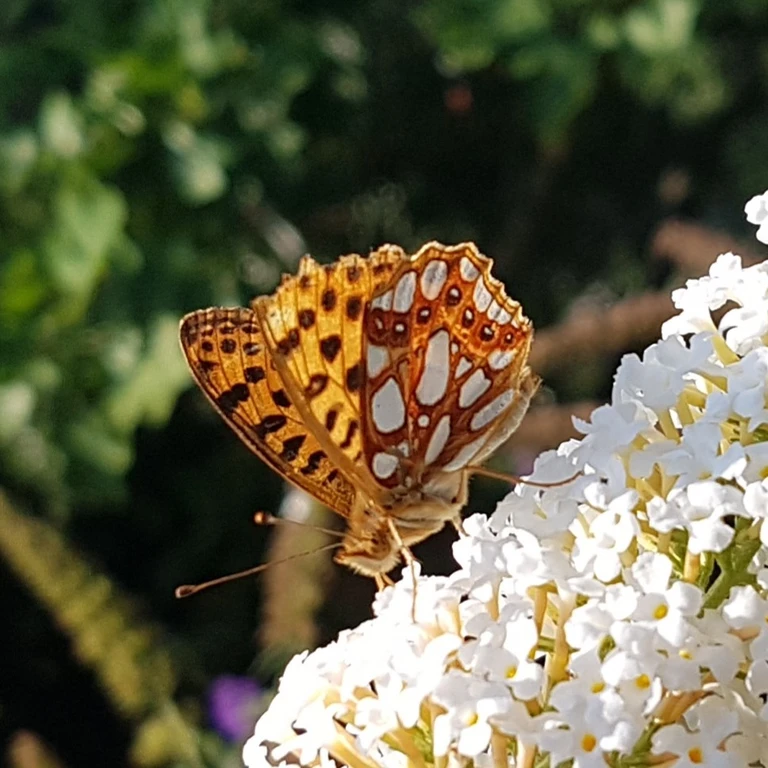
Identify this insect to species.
Issoria lathonia
